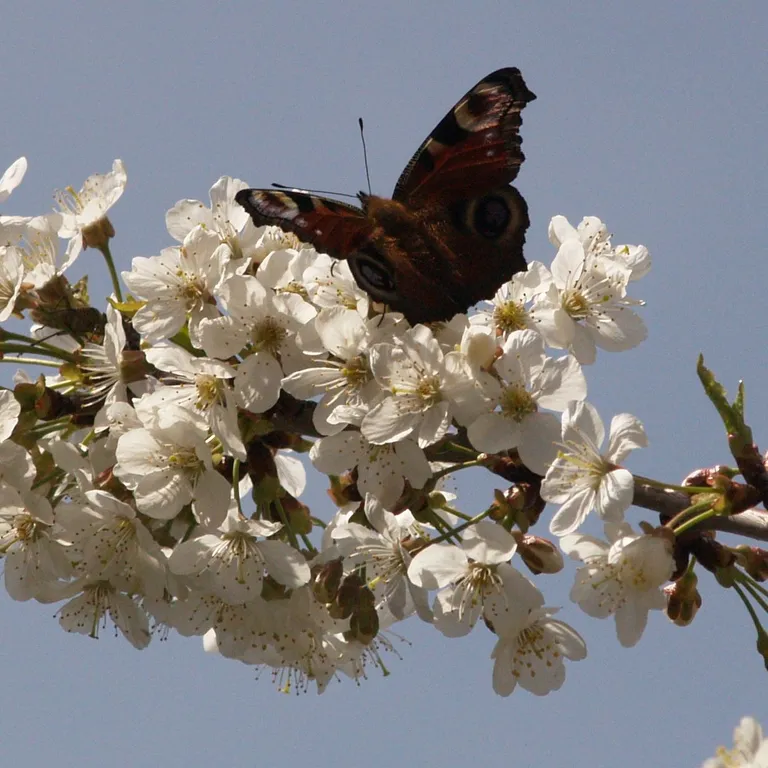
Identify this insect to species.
Aglais io
